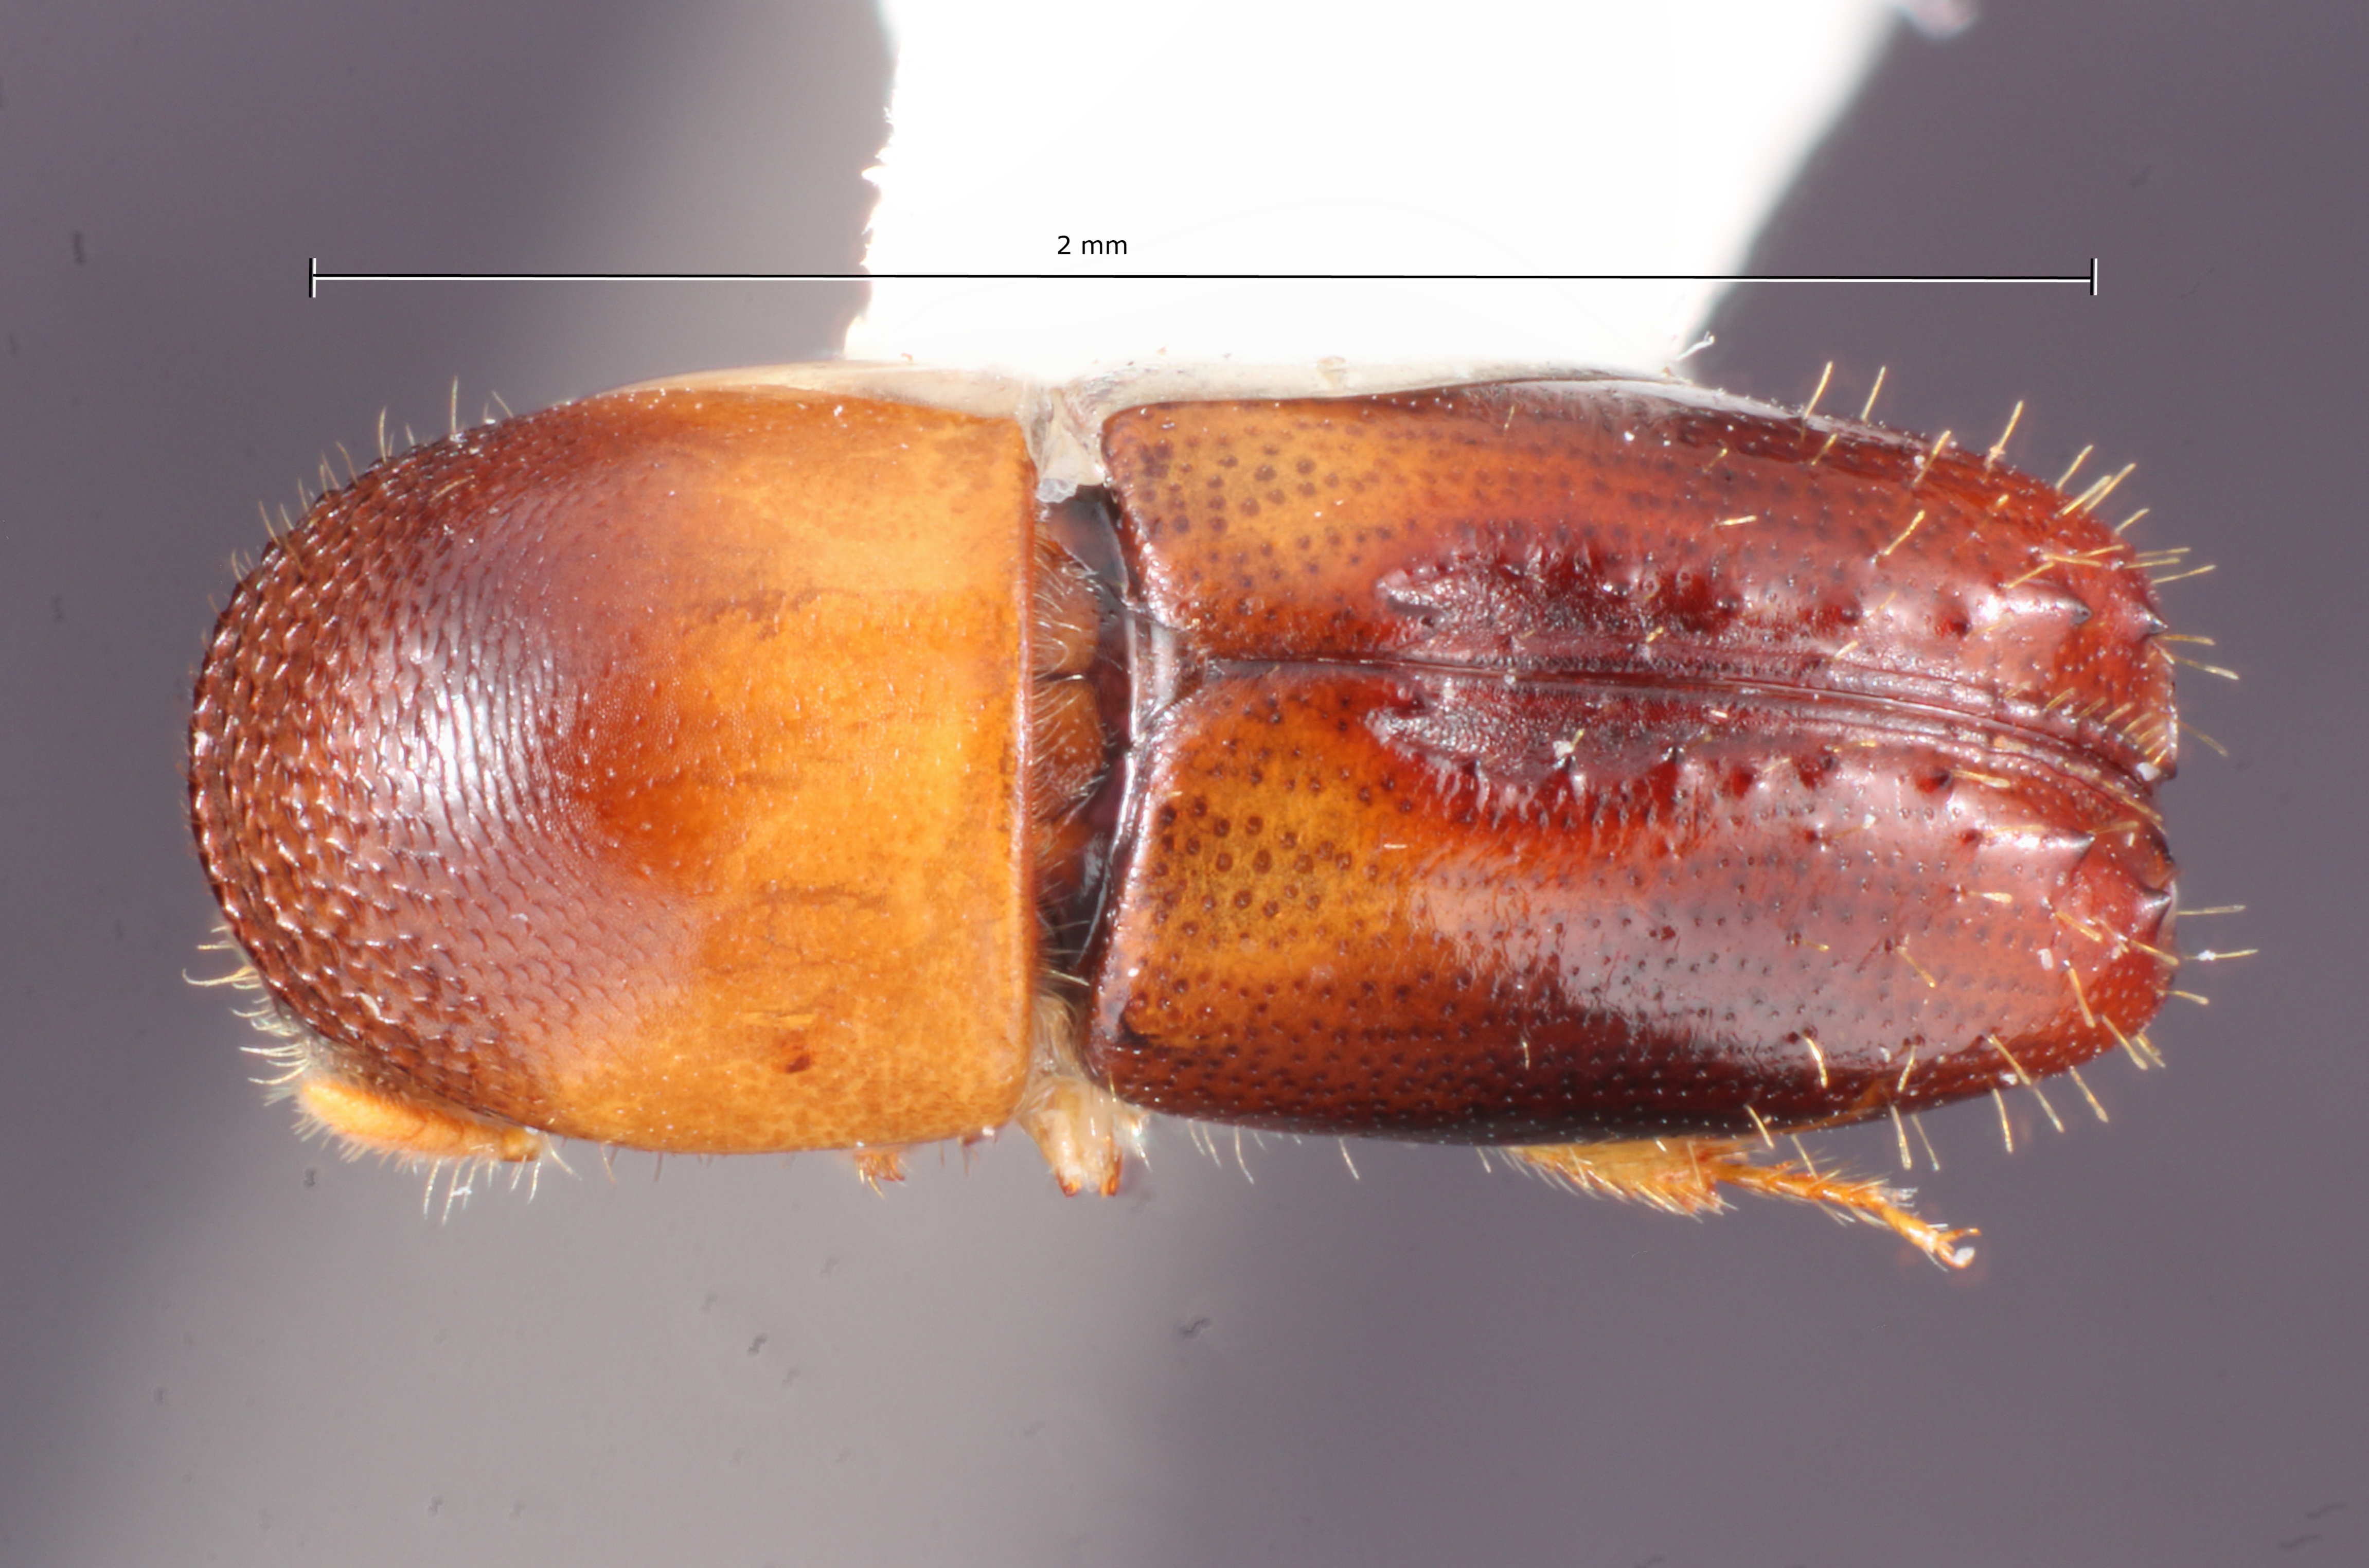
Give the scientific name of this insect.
Monarthrum ferrarii
